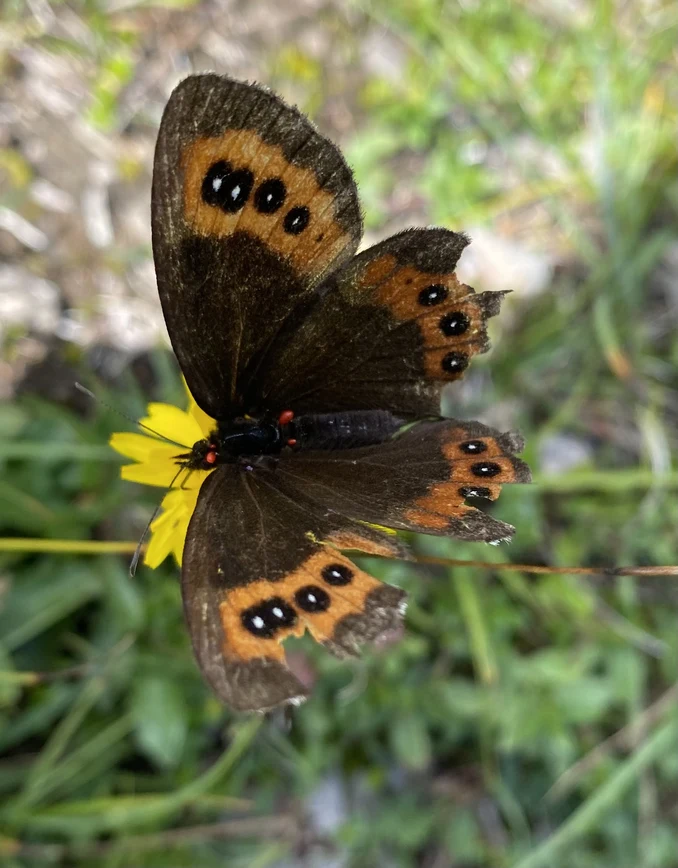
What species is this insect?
Erebia aethiops
